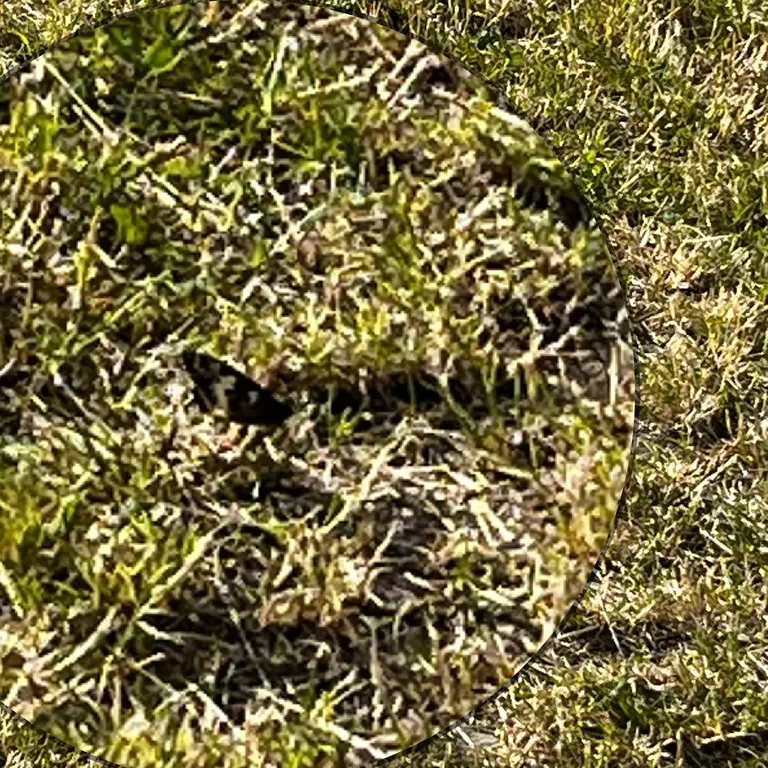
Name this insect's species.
Brintesia circe
